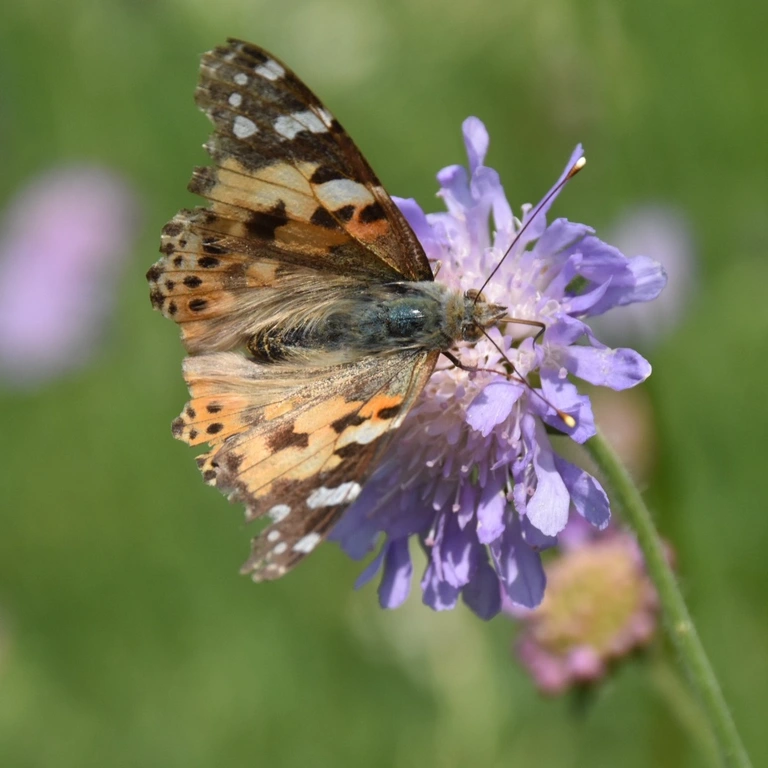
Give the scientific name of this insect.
Vanessa cardui
